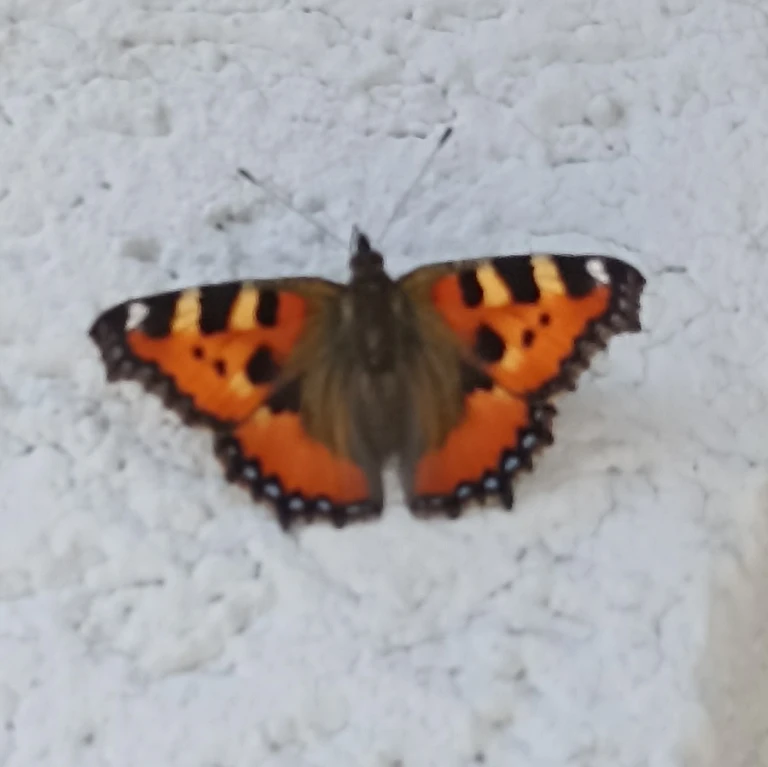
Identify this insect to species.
Aglais urticae
